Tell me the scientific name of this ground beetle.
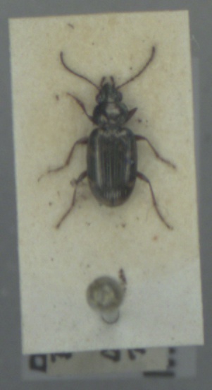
Bembidion varium
